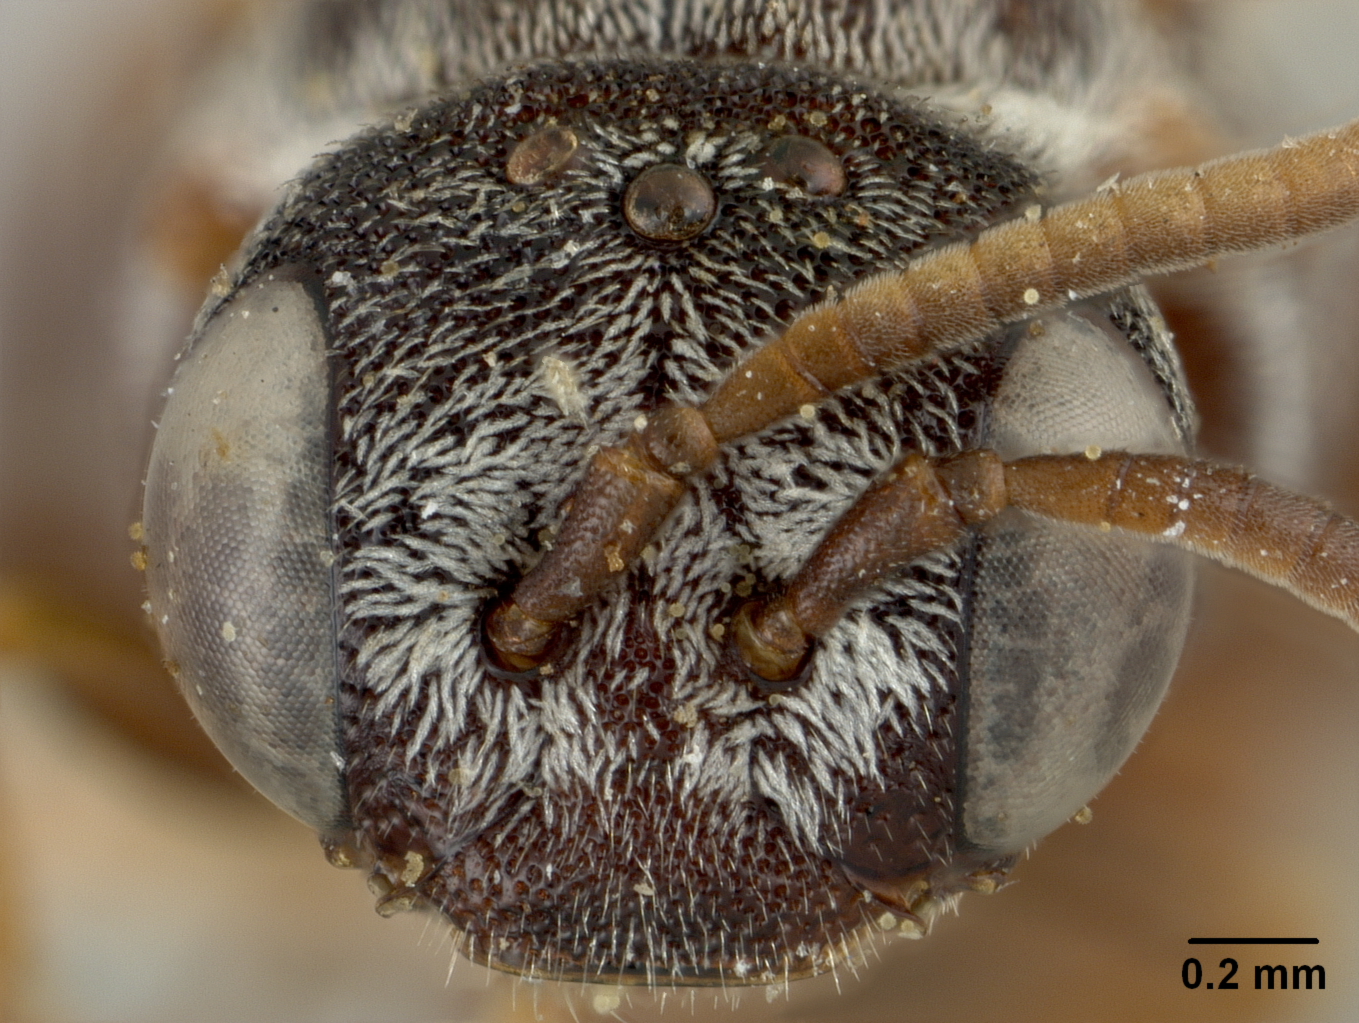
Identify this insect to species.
Holcopasites texanus
